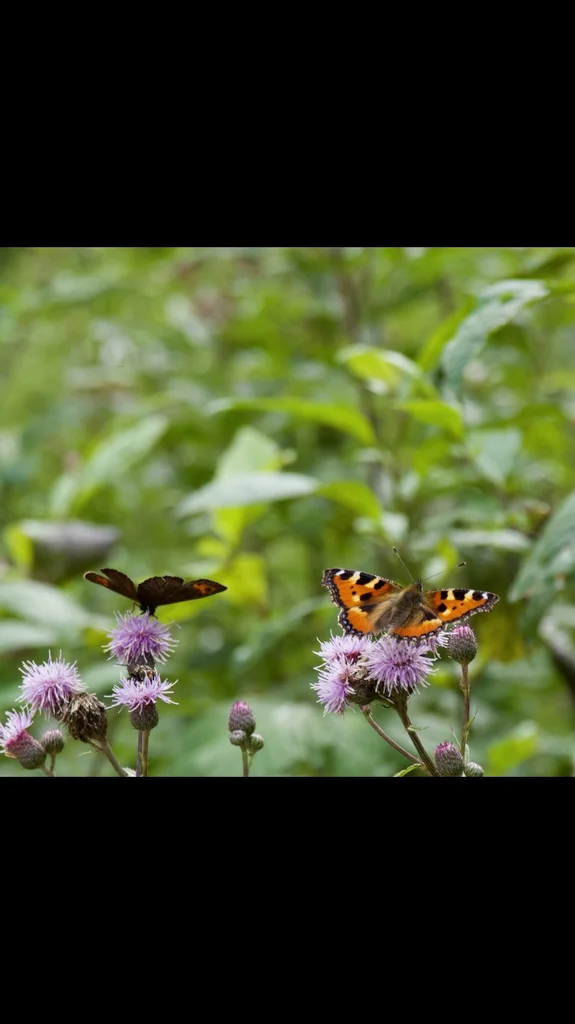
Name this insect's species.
Aglais urticae
